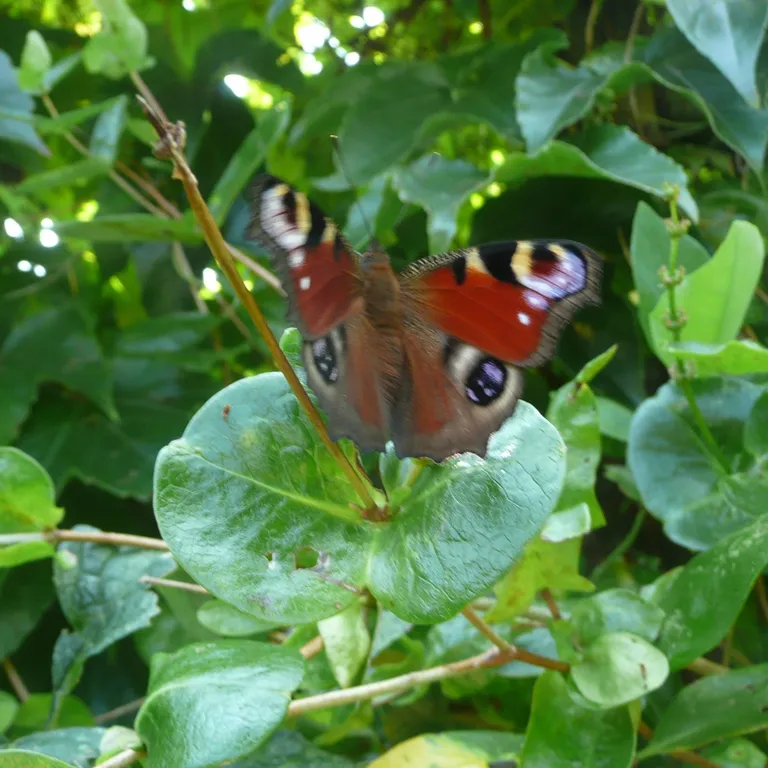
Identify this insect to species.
Aglais io
